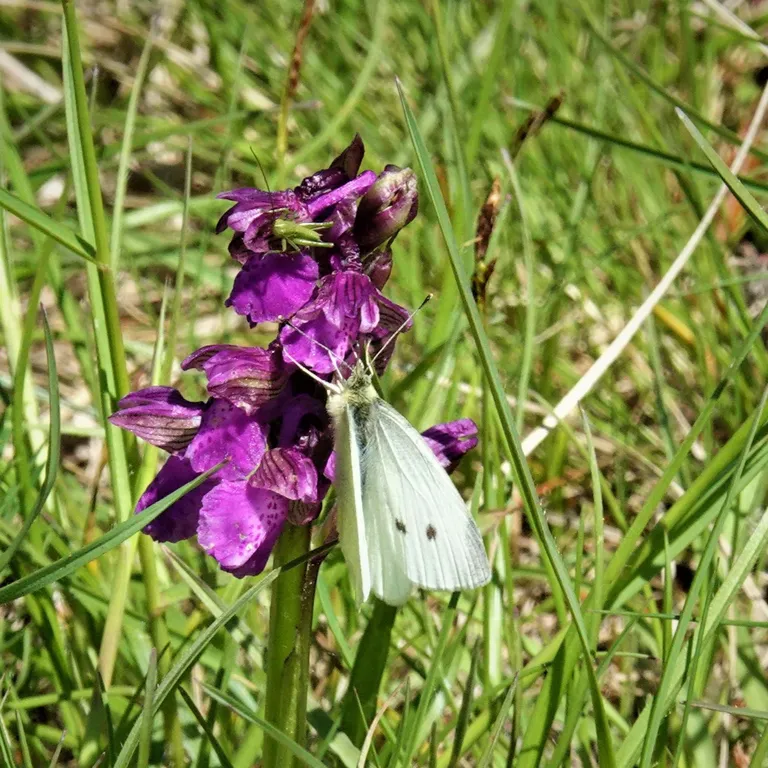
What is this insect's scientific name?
Pieris rapae
